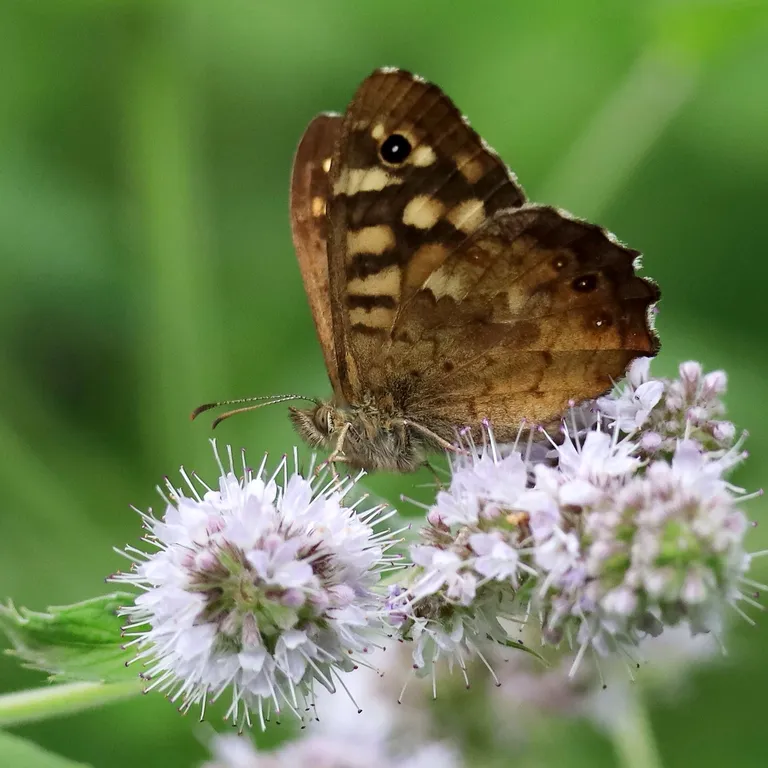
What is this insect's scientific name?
Pararge aegeria
